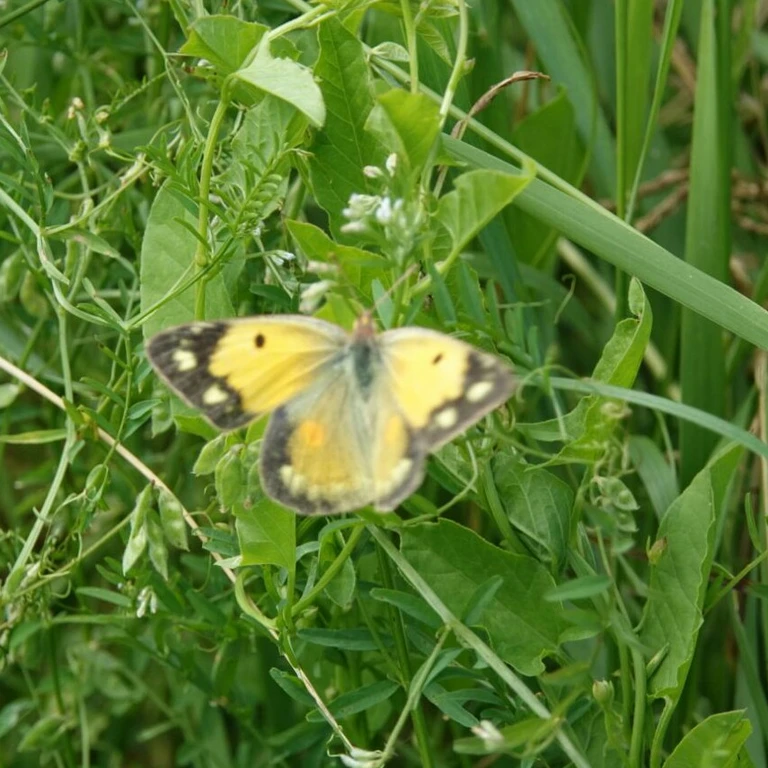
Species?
Colias croceus
